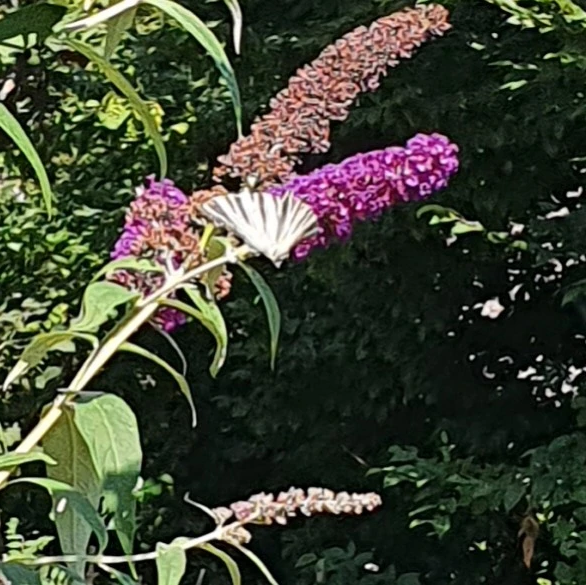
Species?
Iphiclides podalirius
